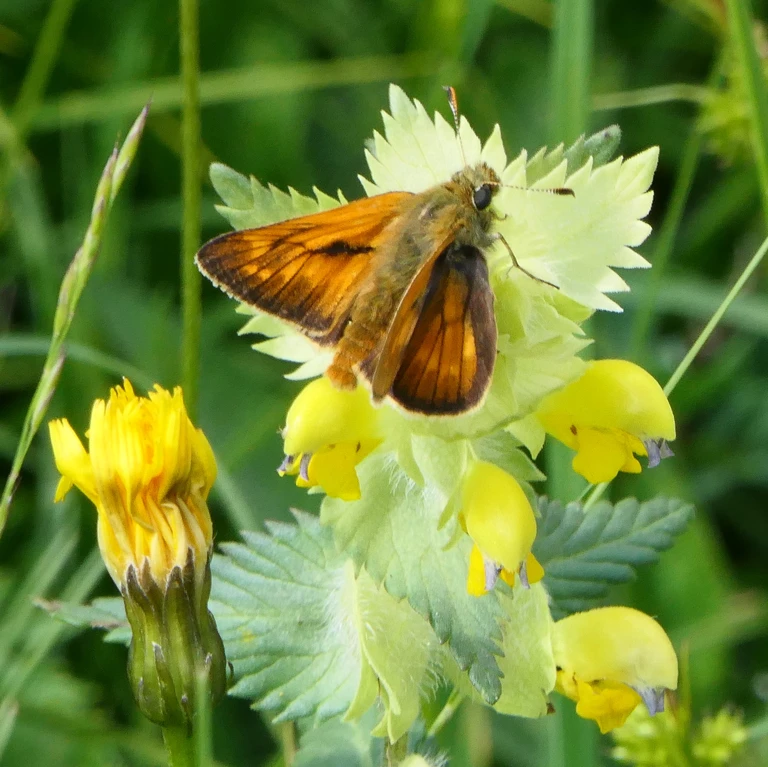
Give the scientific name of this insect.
Ochlodes sylvanus (also Ochlodes venata)
